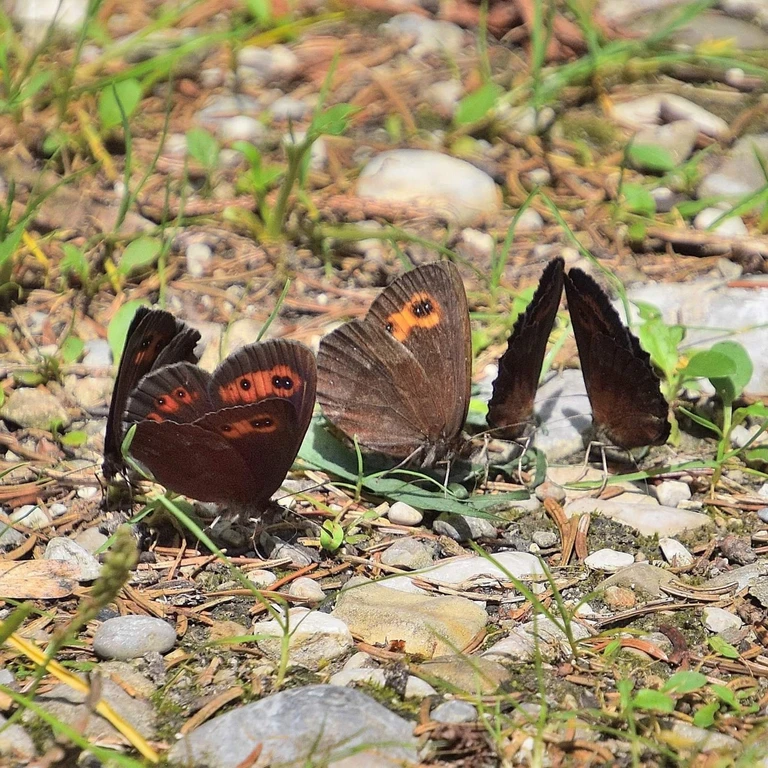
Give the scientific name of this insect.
Erebia aethiops
